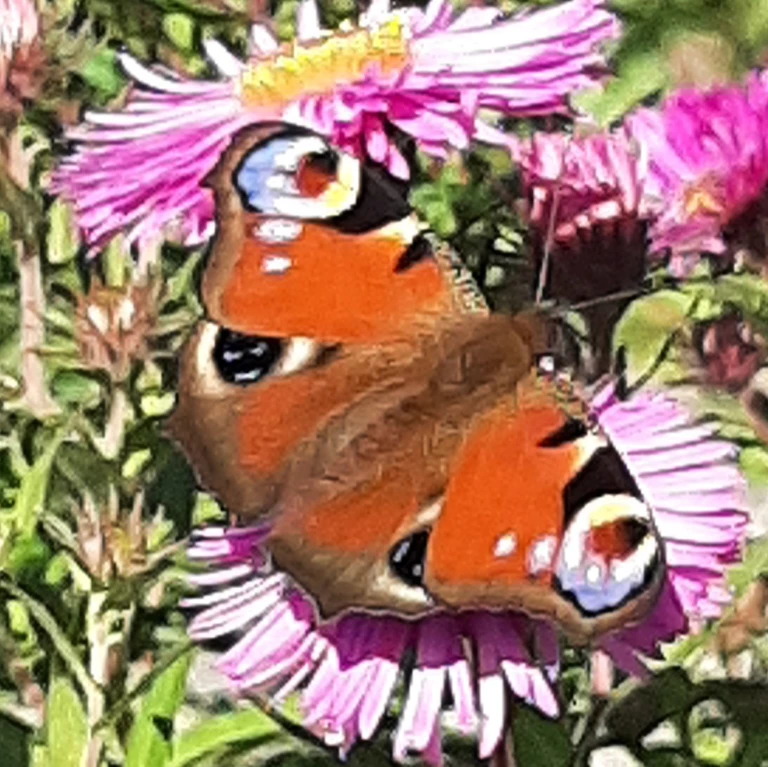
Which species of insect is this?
Aglais io
